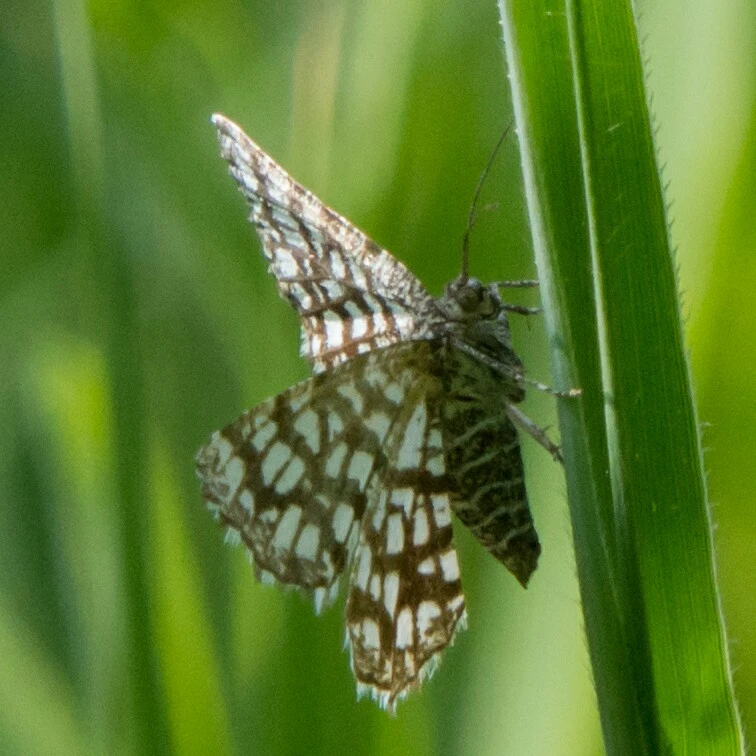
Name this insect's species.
Chiasmia clathrata
